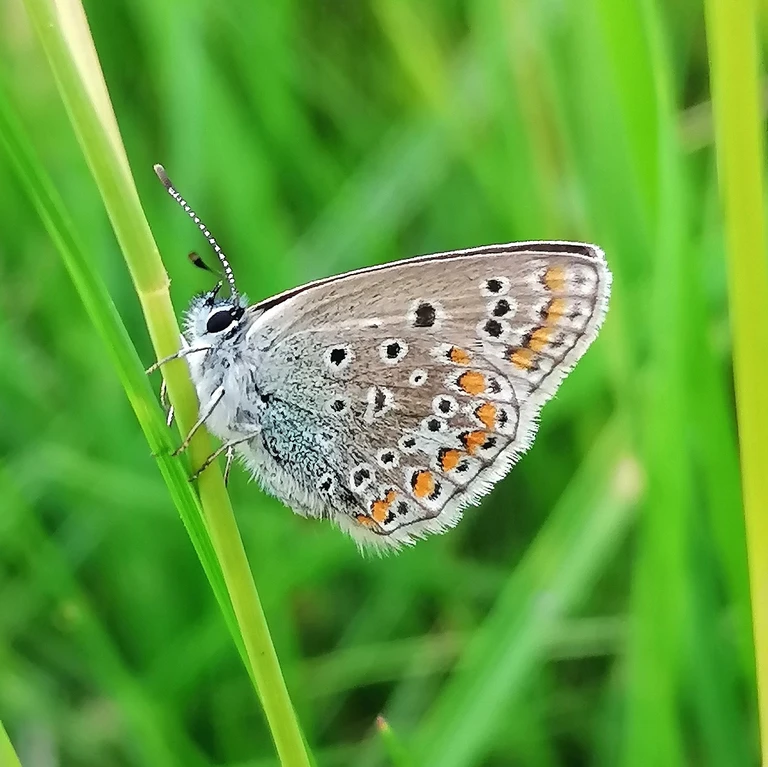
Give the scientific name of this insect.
Polyommatus icarus
